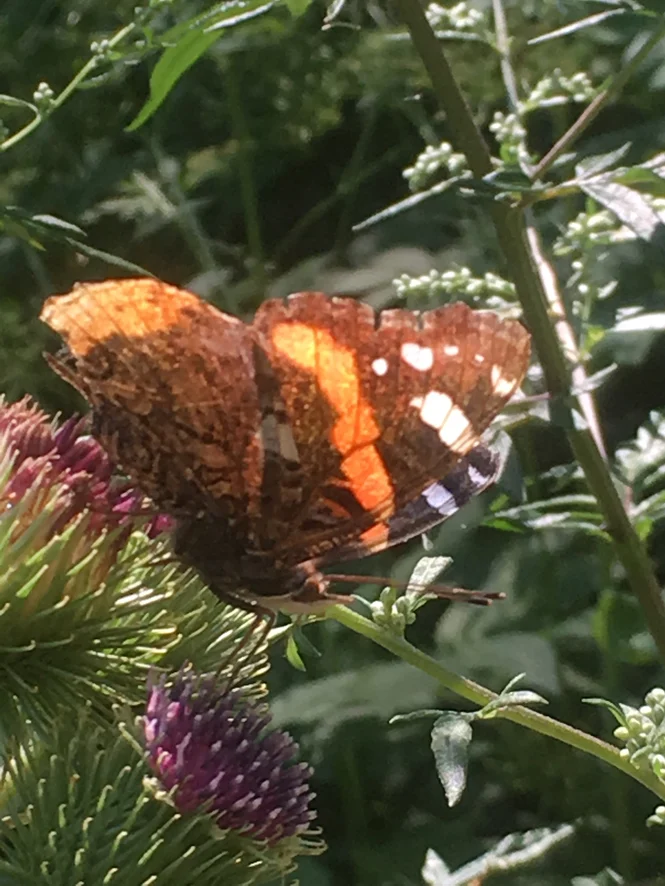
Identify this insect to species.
Vanessa atalanta
